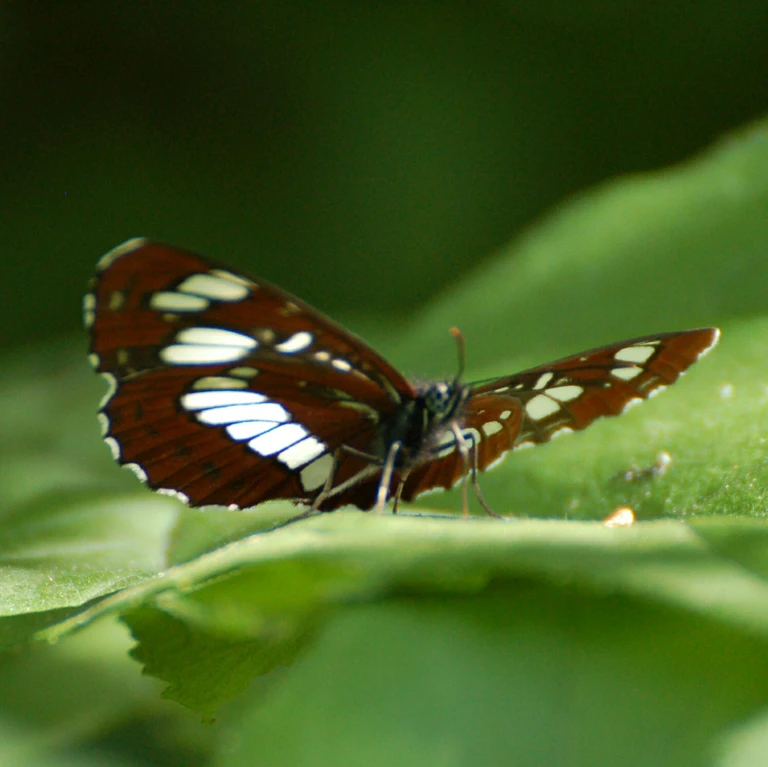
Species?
Neptis rivularis
